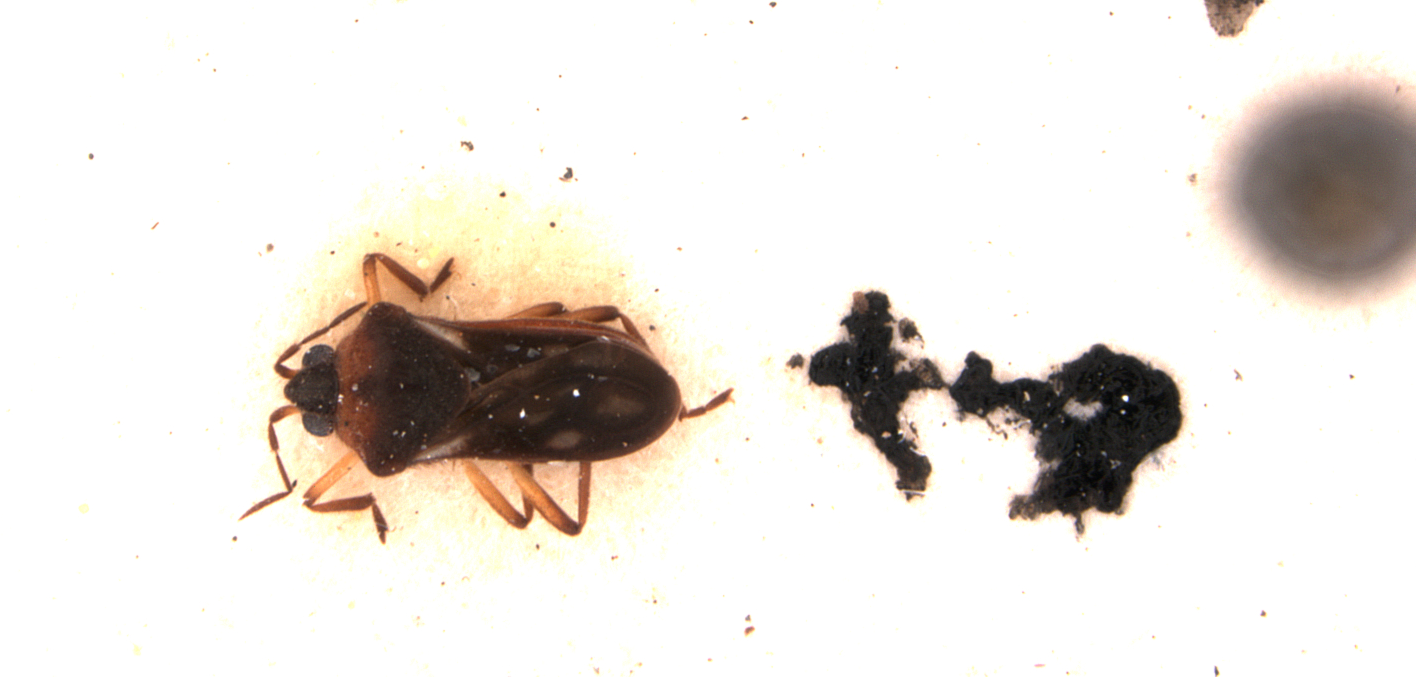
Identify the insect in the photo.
Microvelia timida
